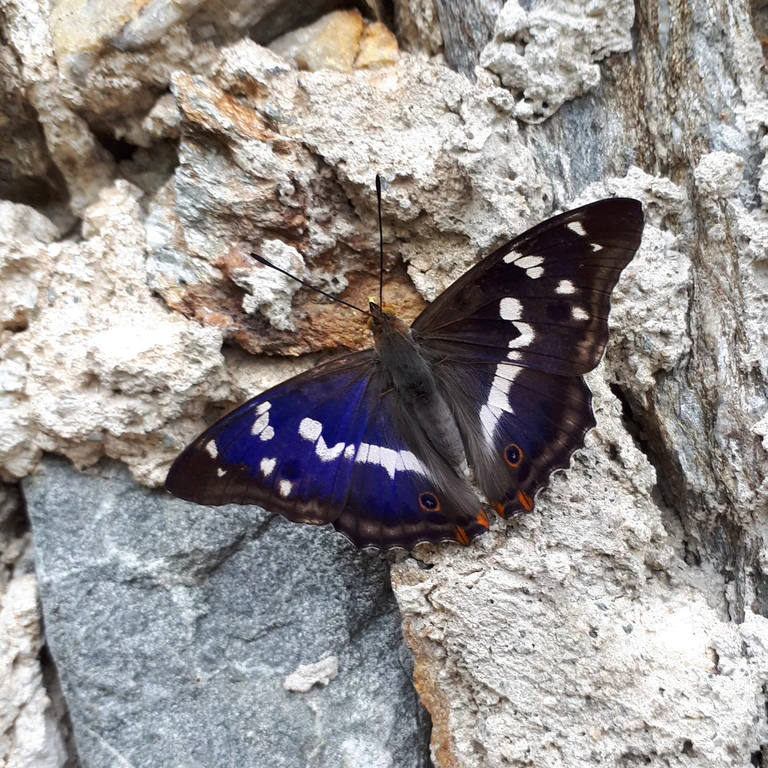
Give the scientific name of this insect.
Apatura iris
